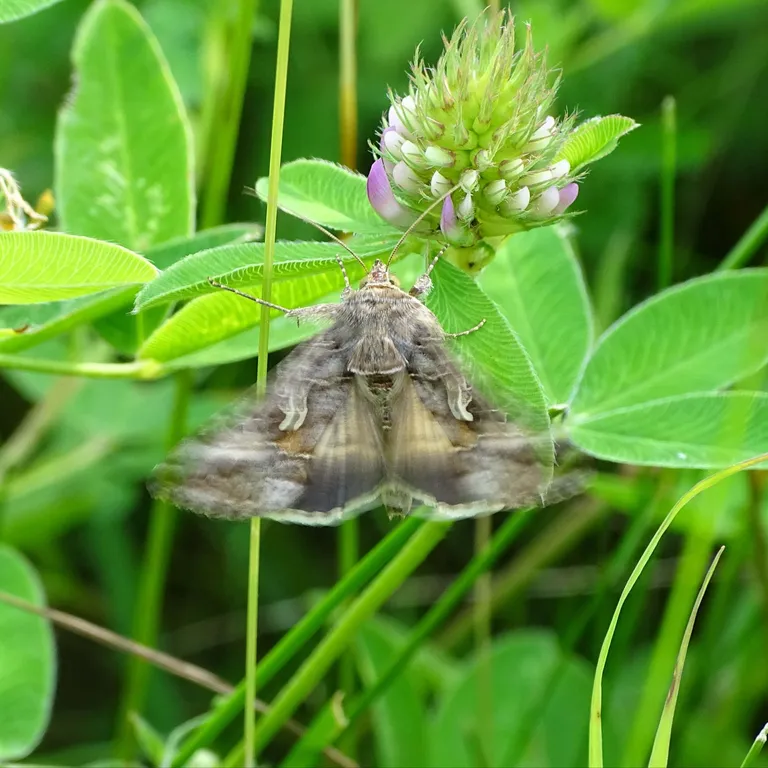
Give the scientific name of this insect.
Autographa gamma
